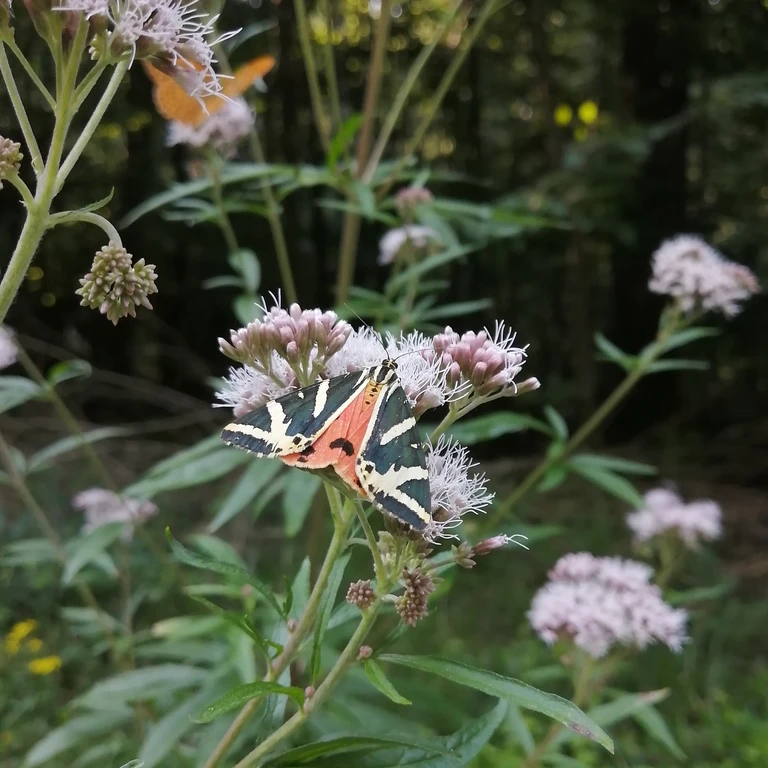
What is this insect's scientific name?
Euplagia quadripunctaria
